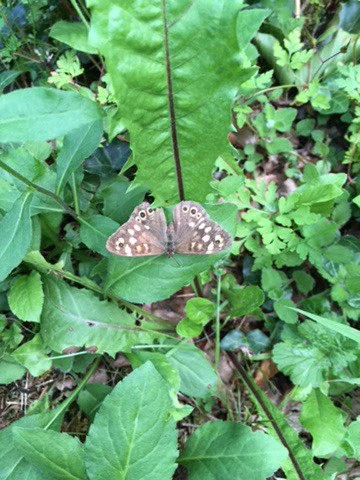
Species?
Pararge aegeria
